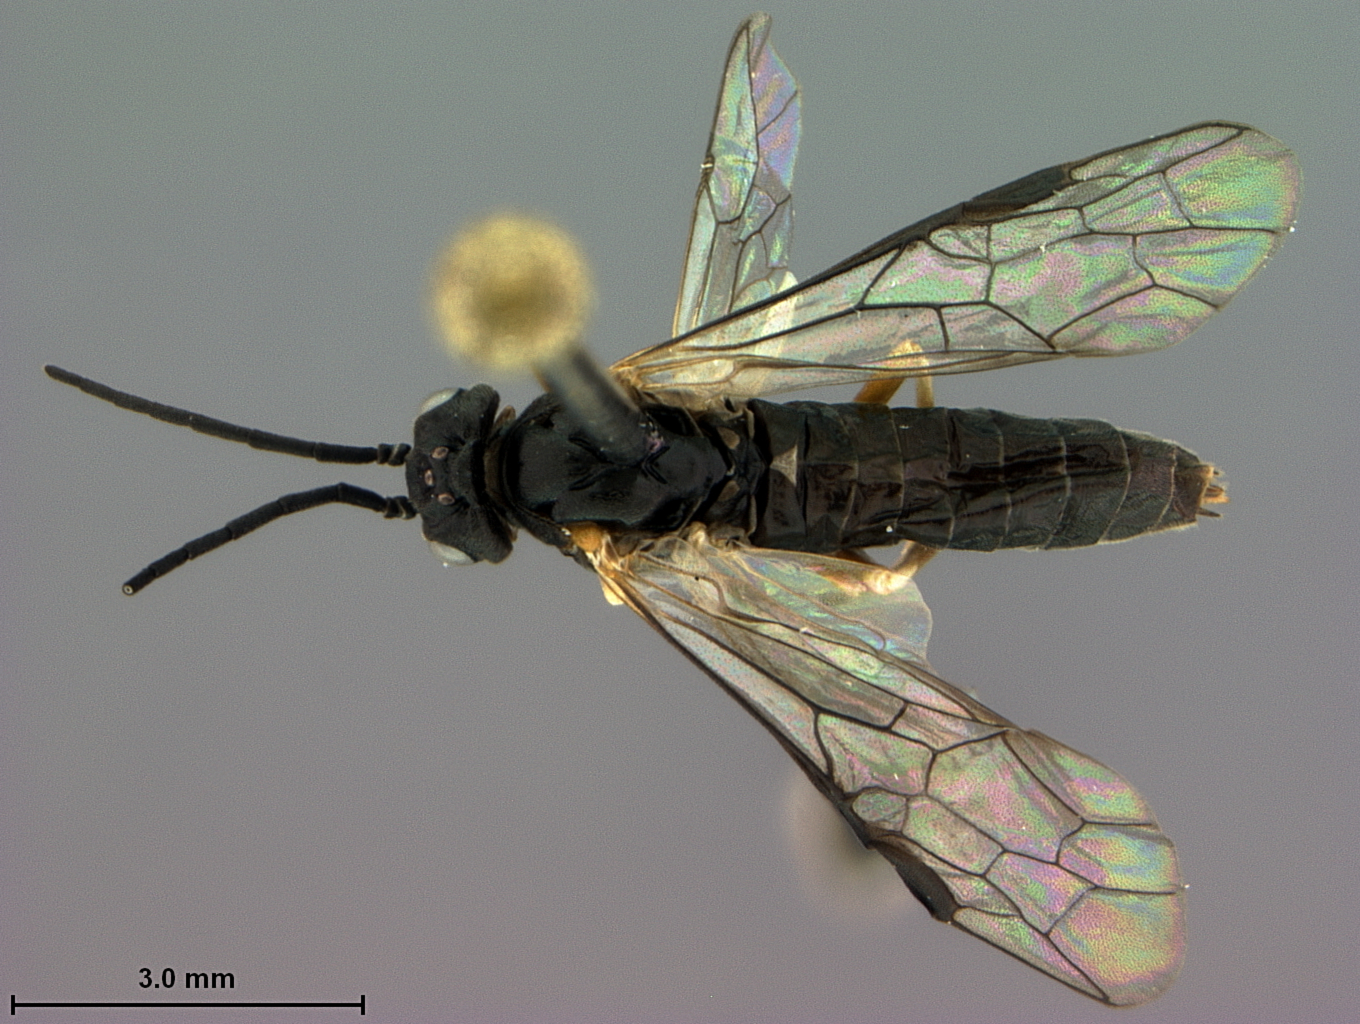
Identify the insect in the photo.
Strongylogaster lata
